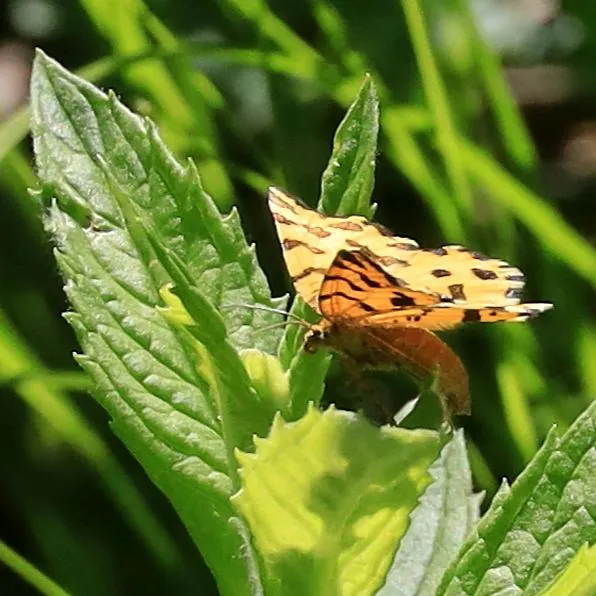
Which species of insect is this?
Pseudopanthera macularia
